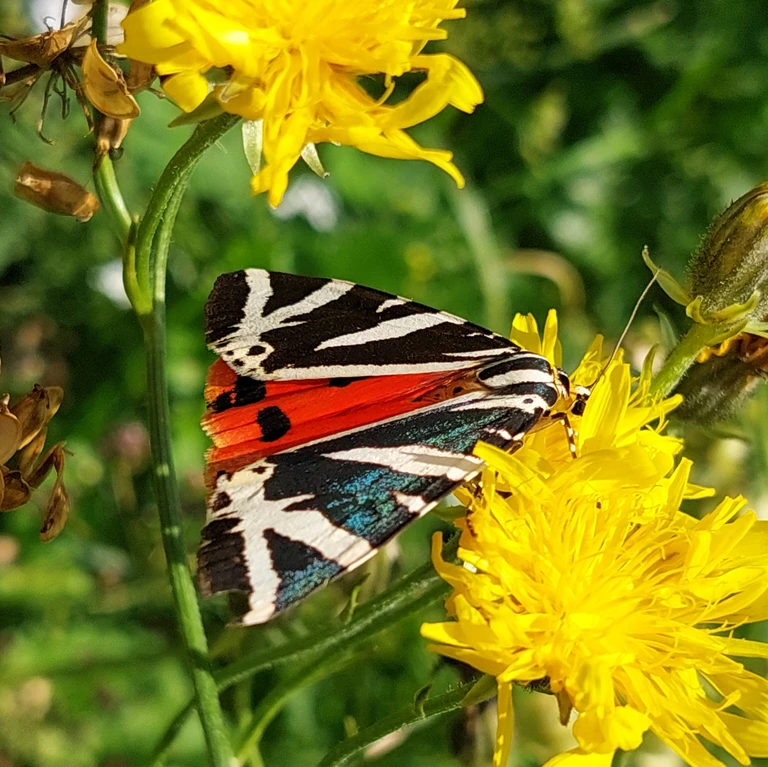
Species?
Euplagia quadripunctaria
